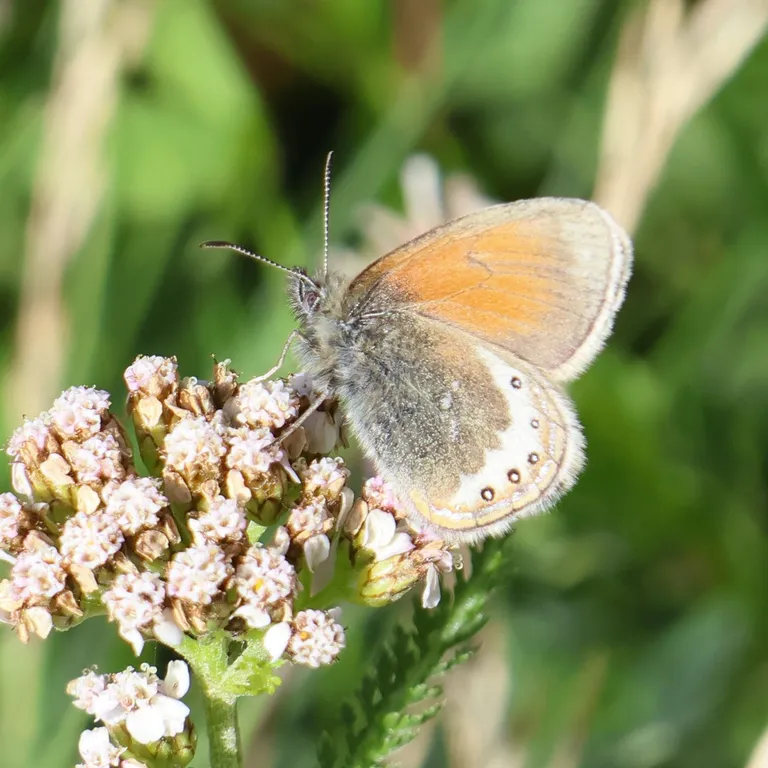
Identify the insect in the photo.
Coenonympha gardetta
